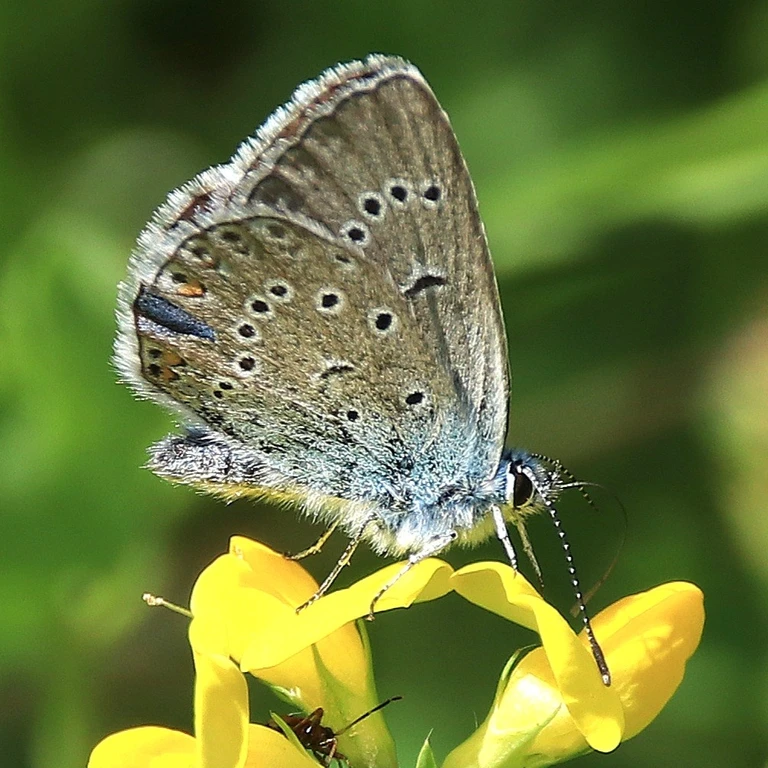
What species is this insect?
Polyommatus amandus (also Plebejus amanda)
